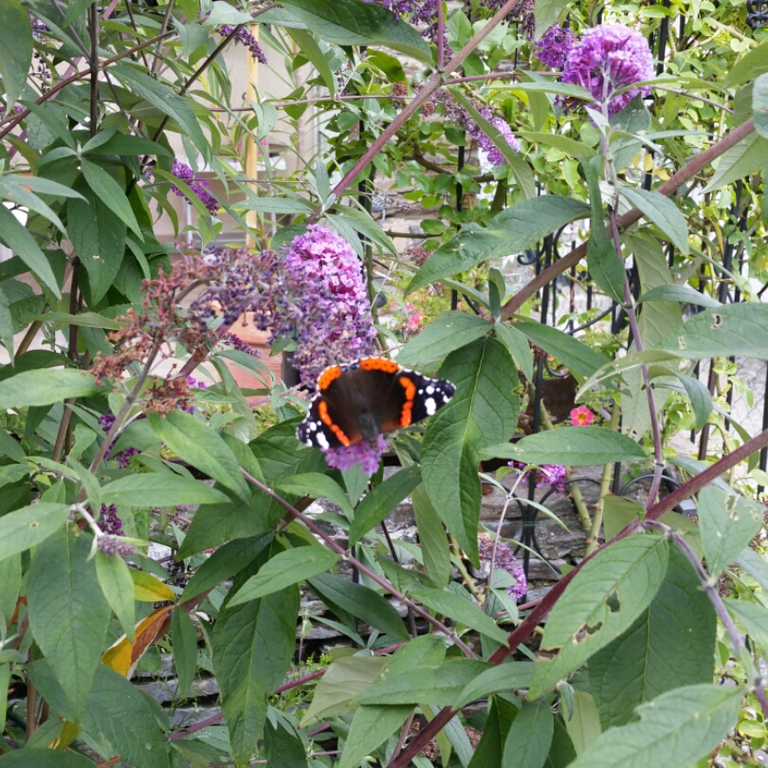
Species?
Vanessa atalanta
